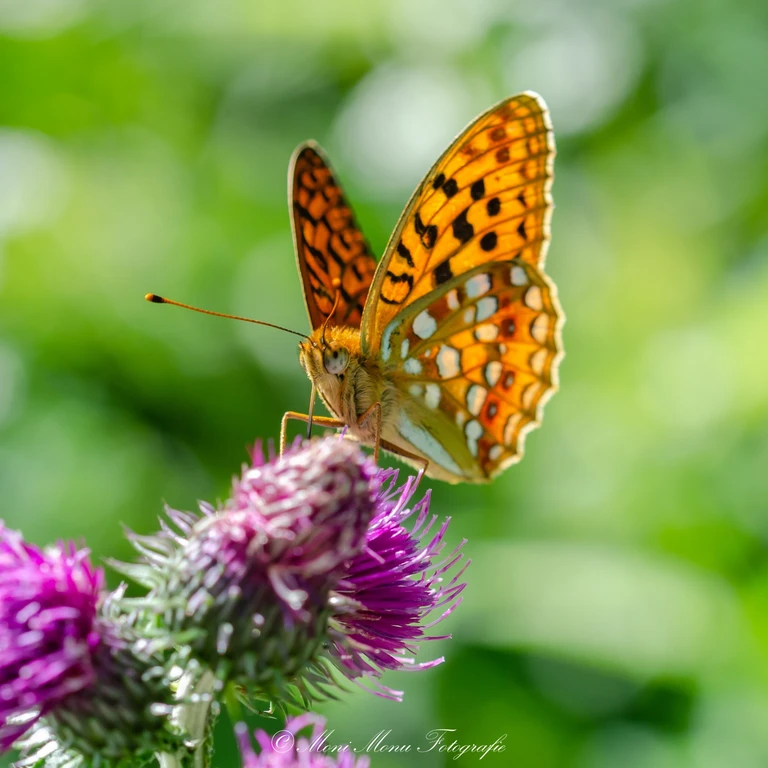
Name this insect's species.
Fabriciana adippe
